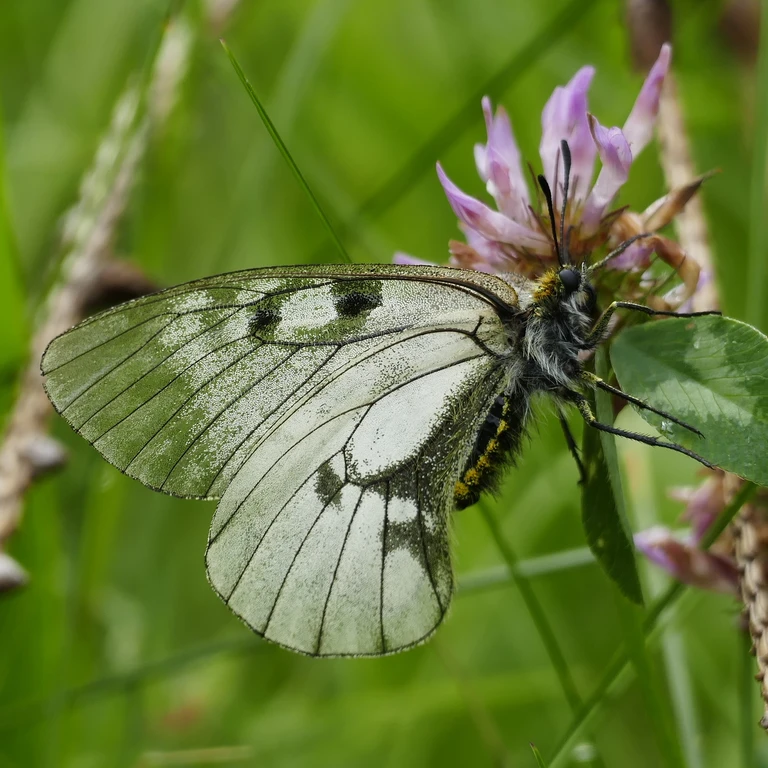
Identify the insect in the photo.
Parnassius mnemosyne
